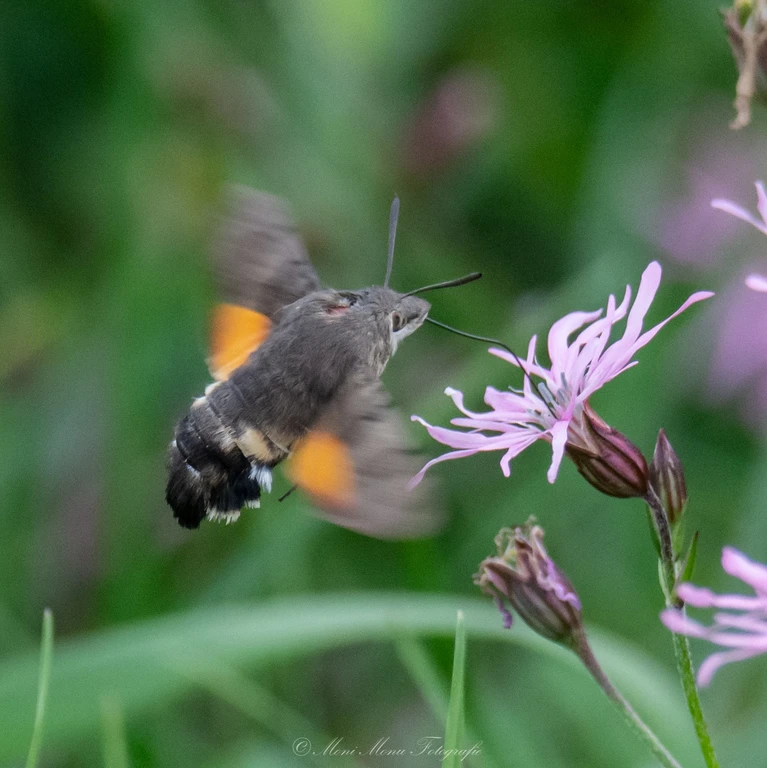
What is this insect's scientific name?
Macroglossum stellatarum
